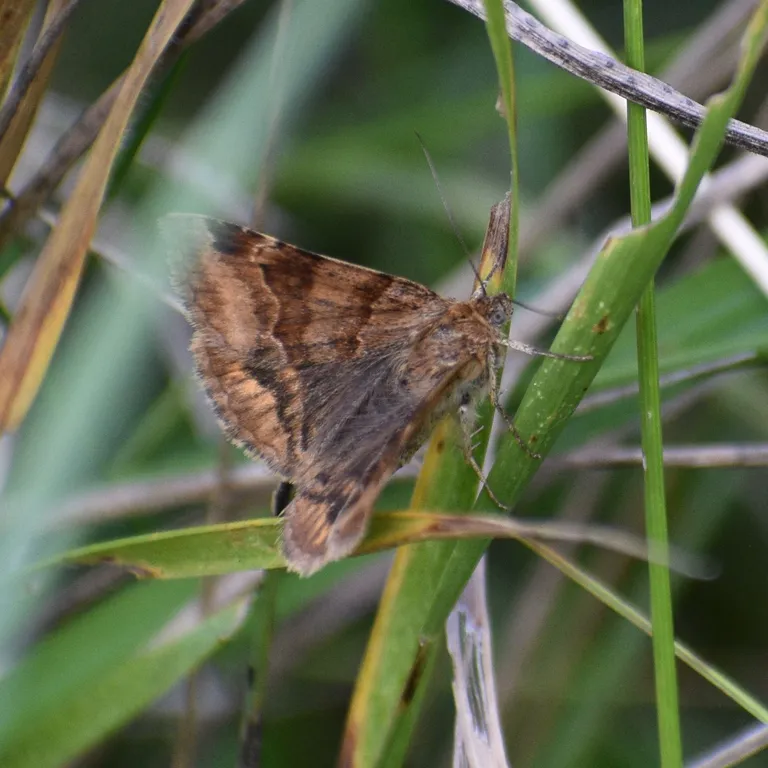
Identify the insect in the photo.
Euclidia glyphica
